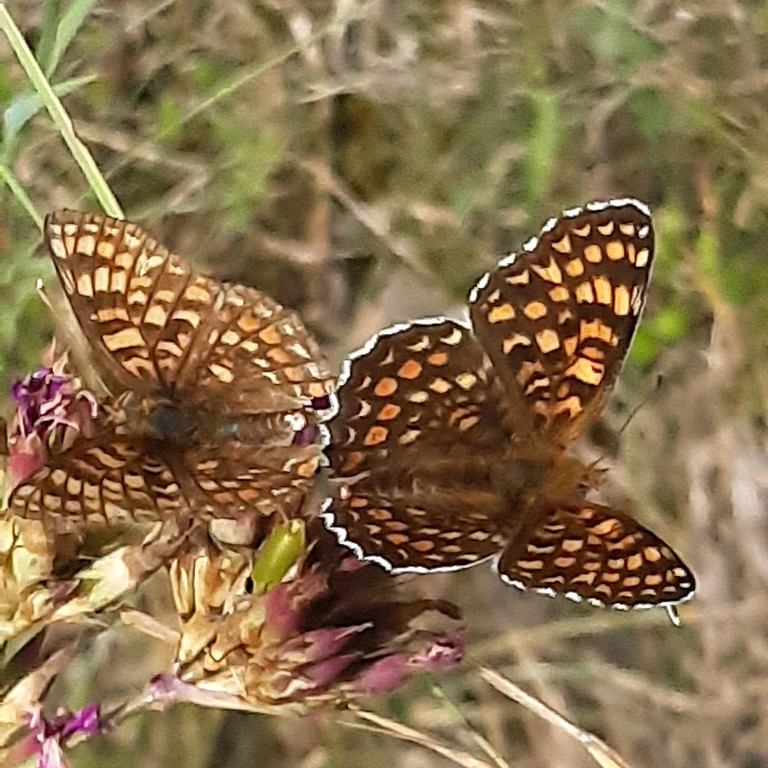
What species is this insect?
Melitaea phoebe
